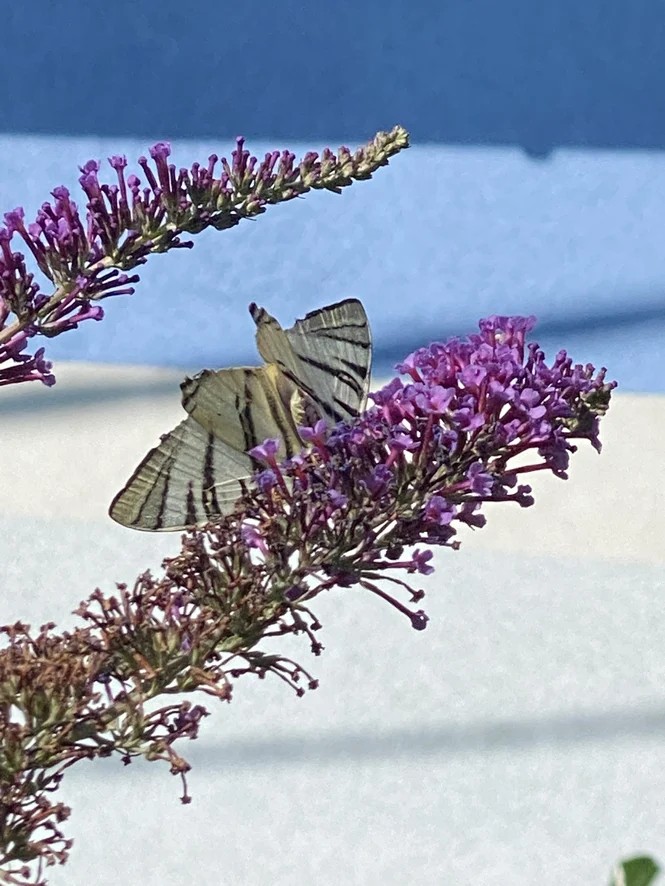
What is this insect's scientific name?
Iphiclides podalirius
